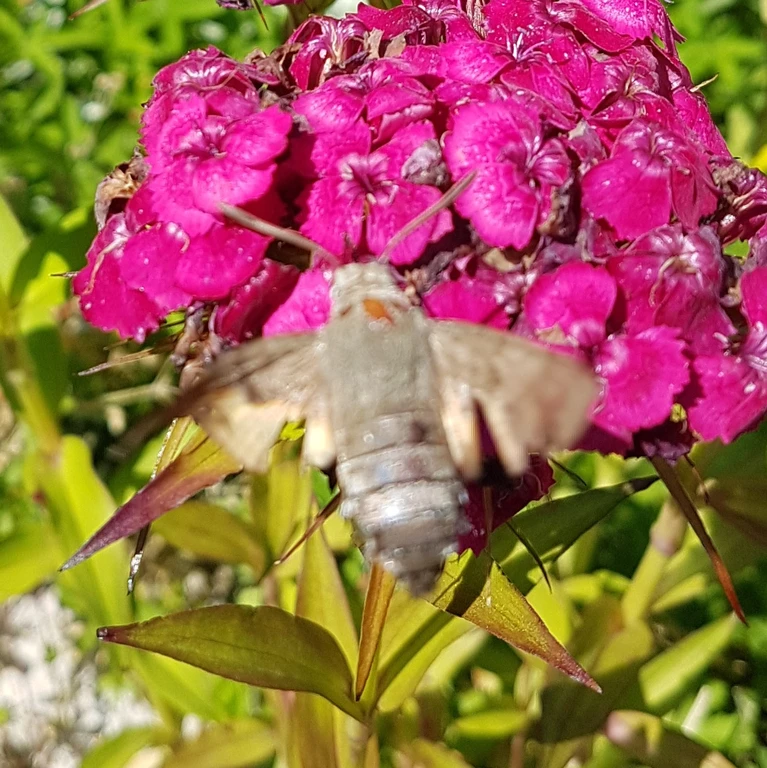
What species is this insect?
Macroglossum stellatarum
